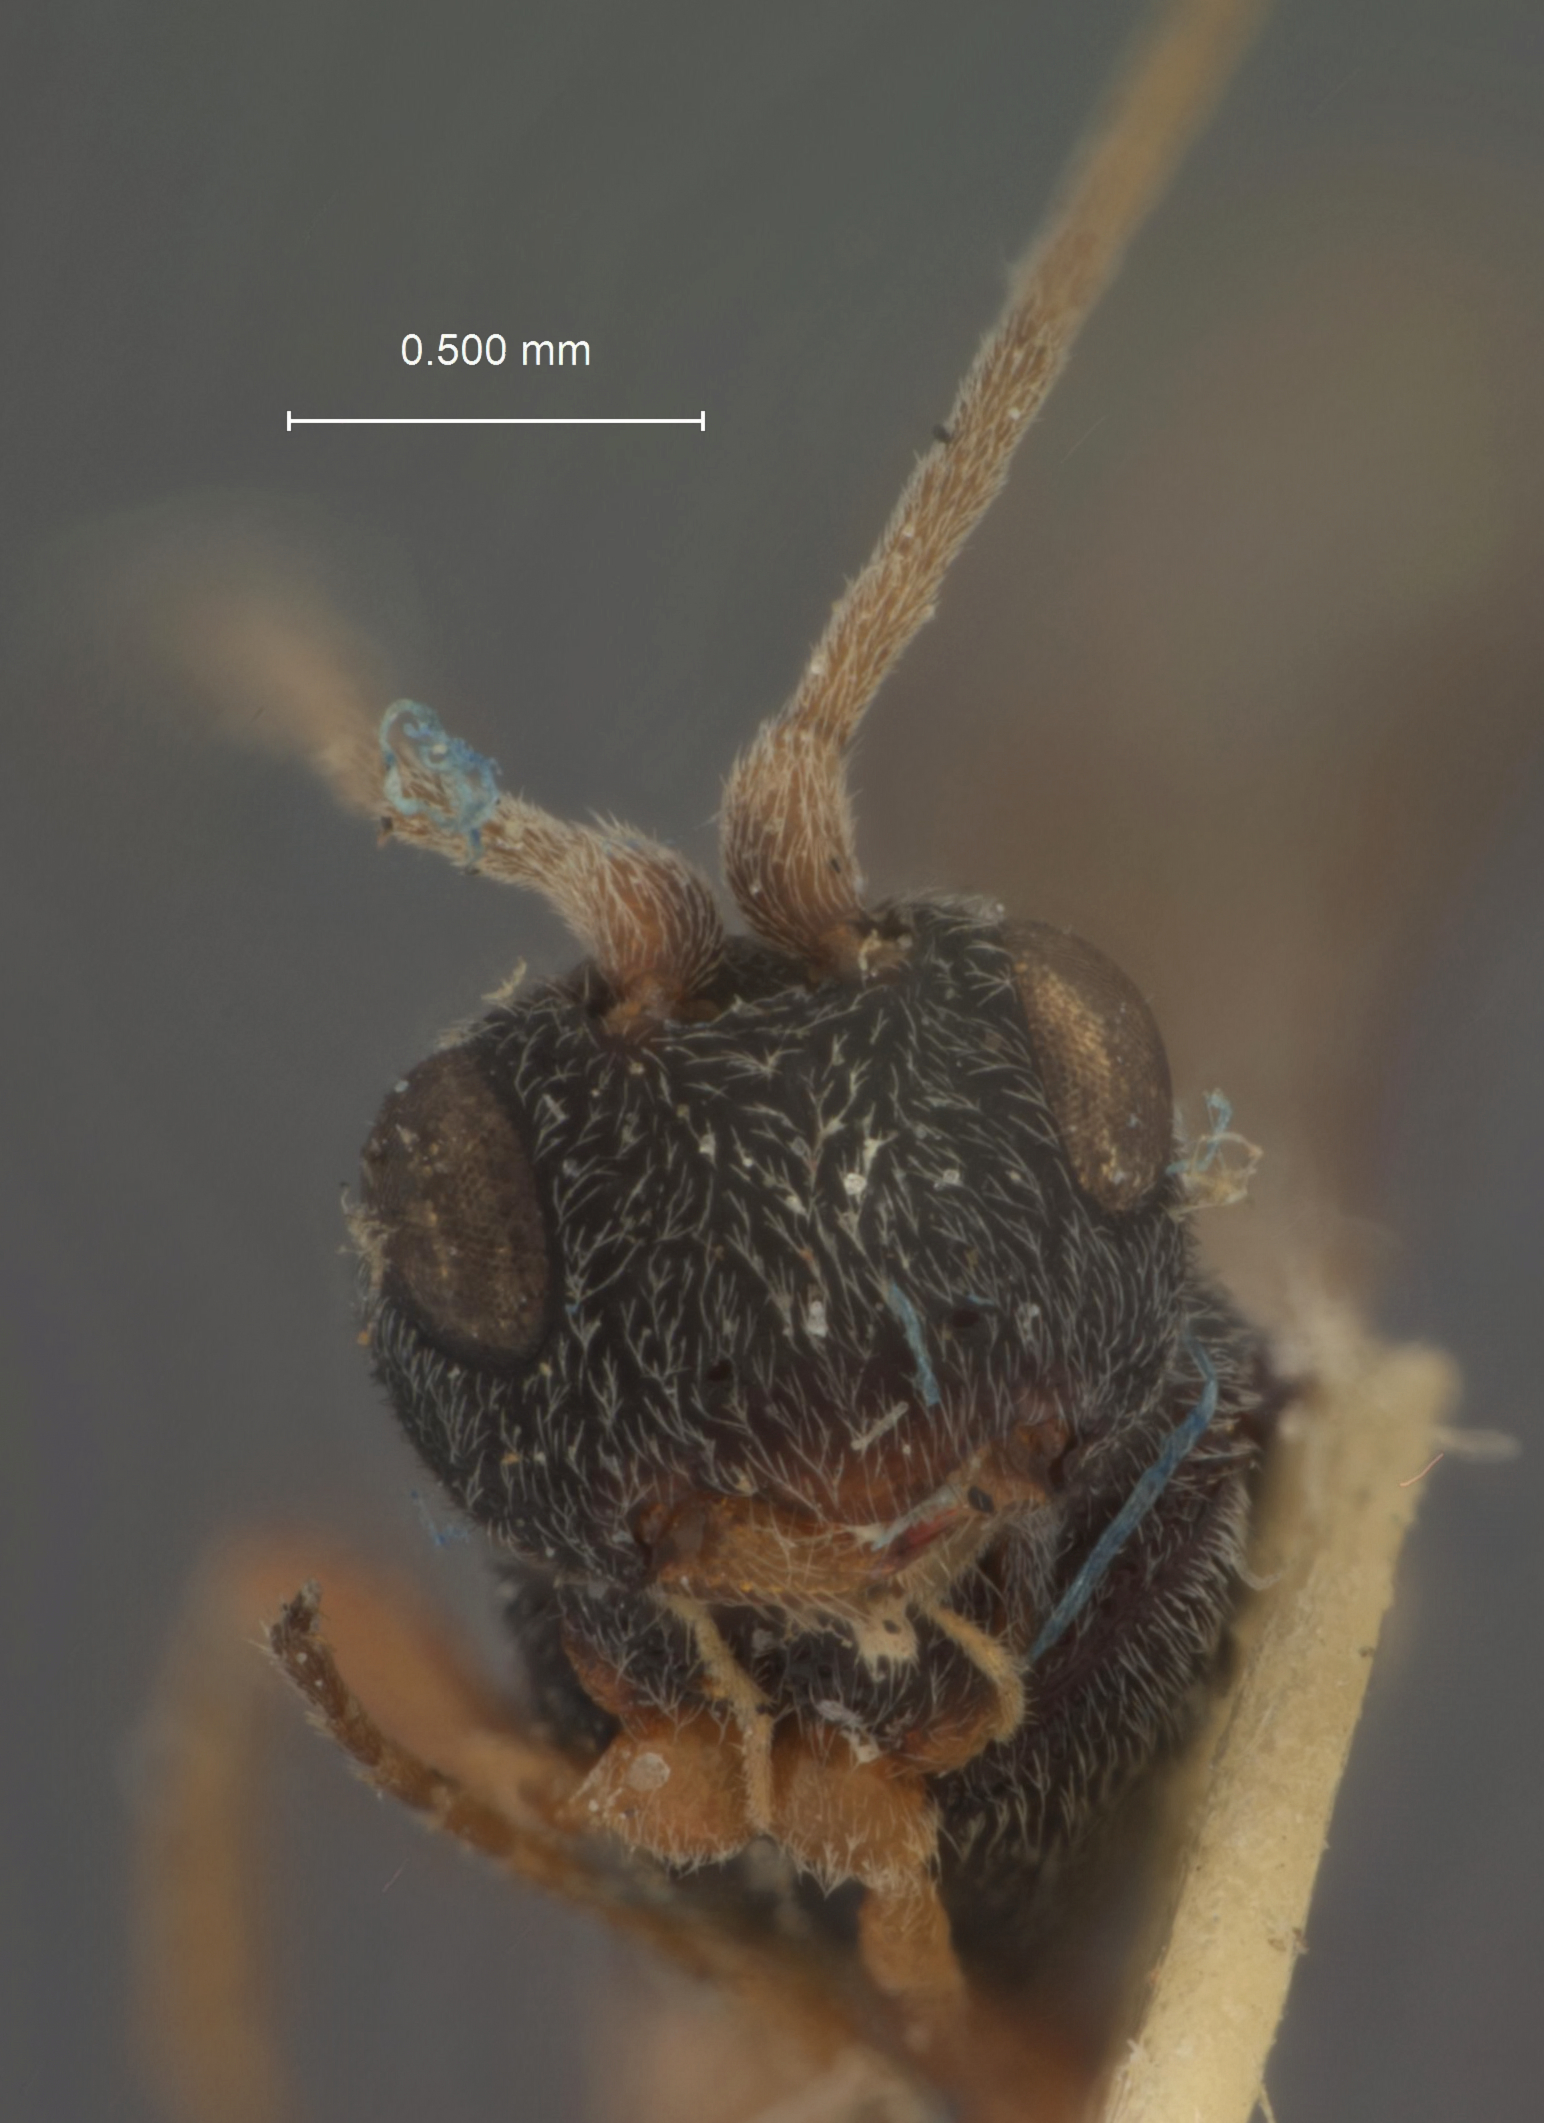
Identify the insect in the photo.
Ascogaster provancheri
